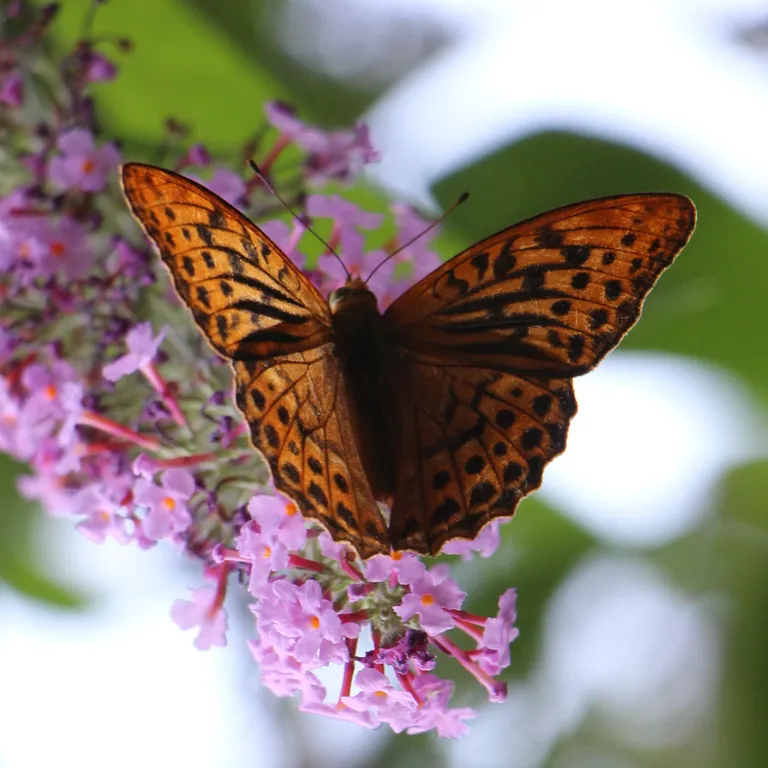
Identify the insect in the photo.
Argynnis paphia
